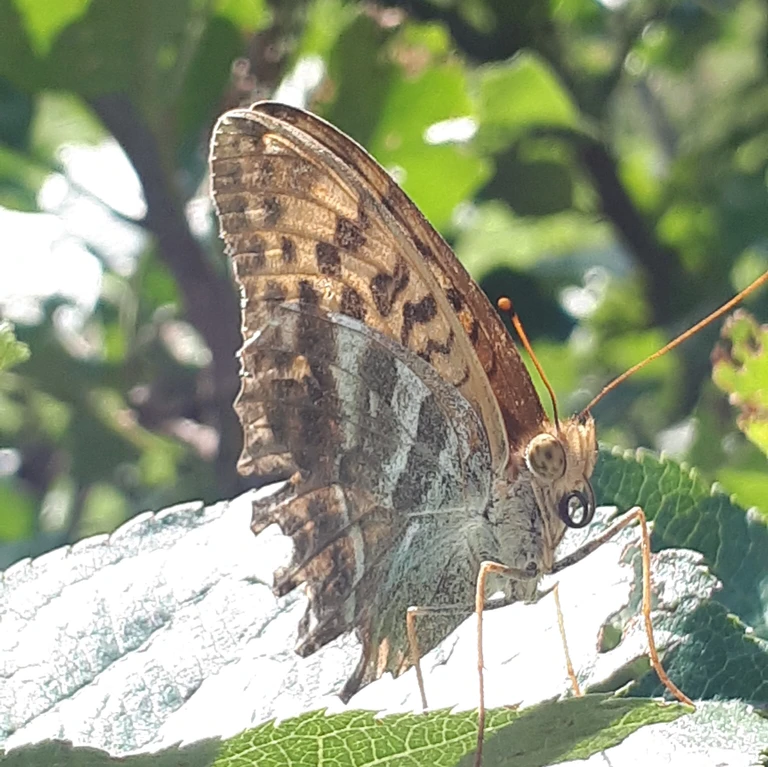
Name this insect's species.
Argynnis paphia
